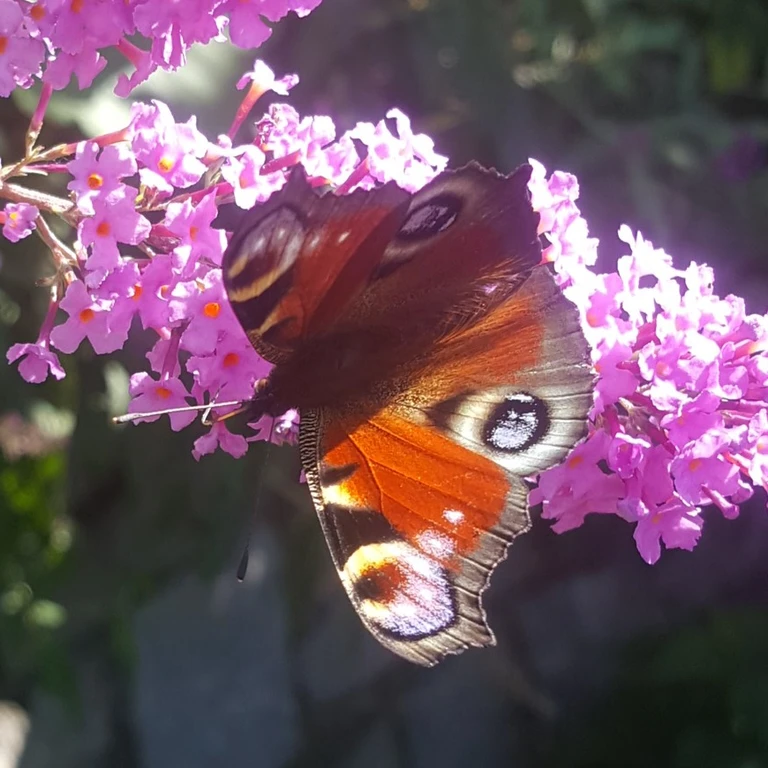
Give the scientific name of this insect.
Aglais io
